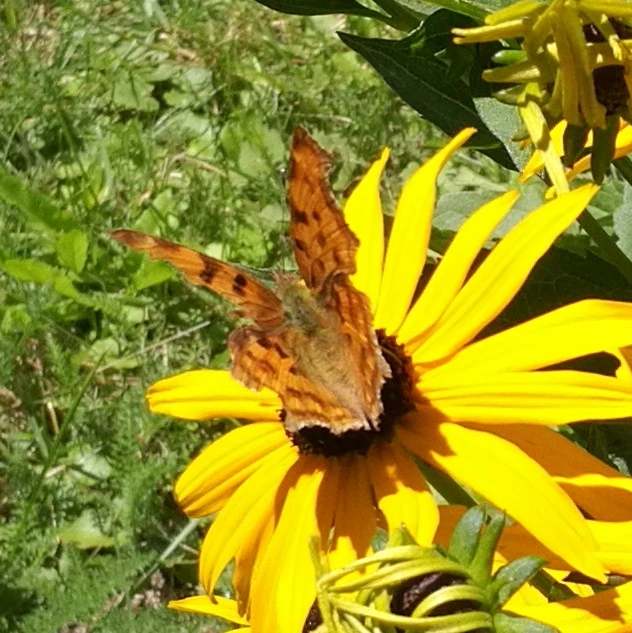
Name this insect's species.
Polygonia c-album
